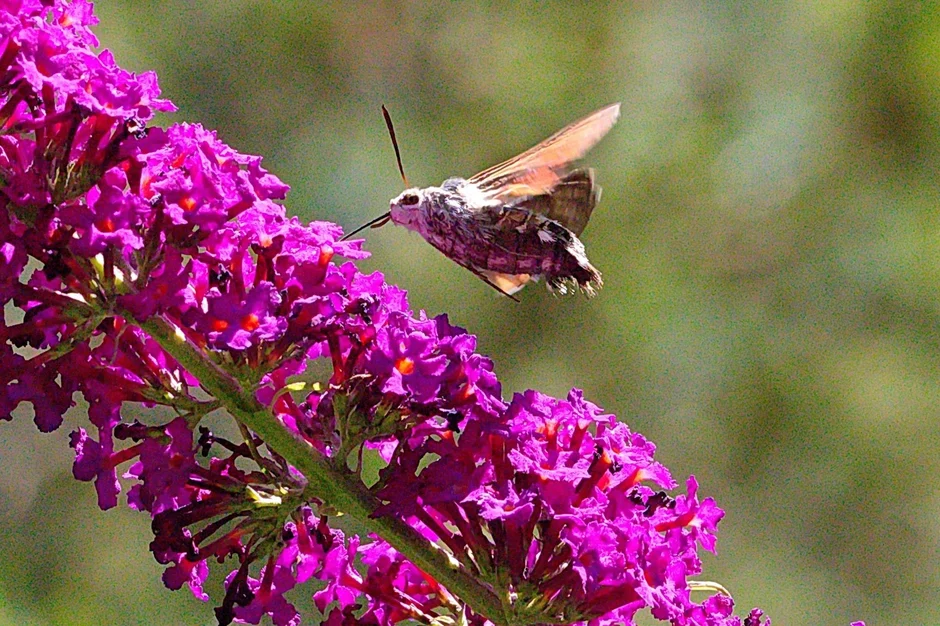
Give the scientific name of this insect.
Macroglossum stellatarum
